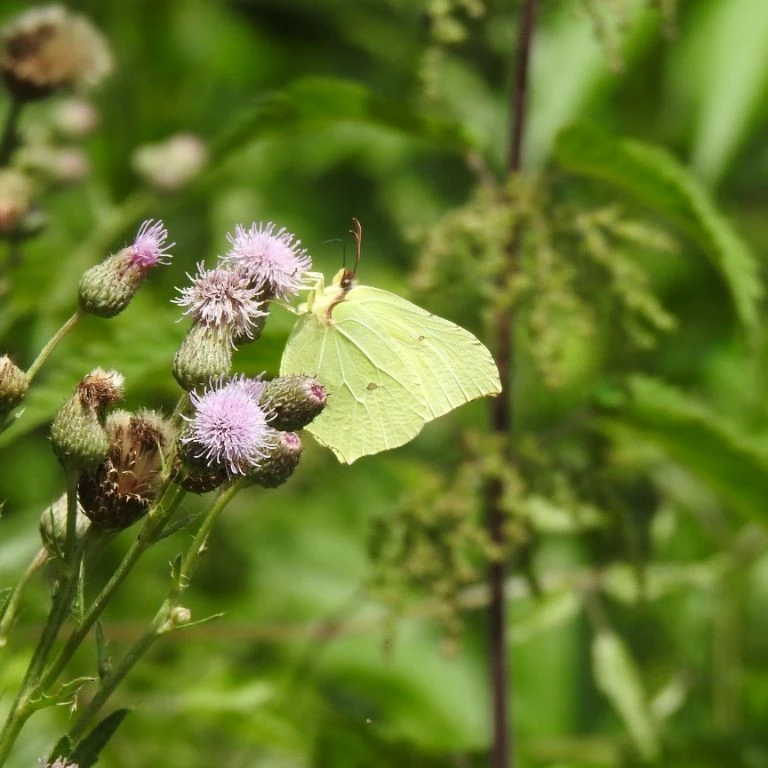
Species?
Gonepteryx rhamni
